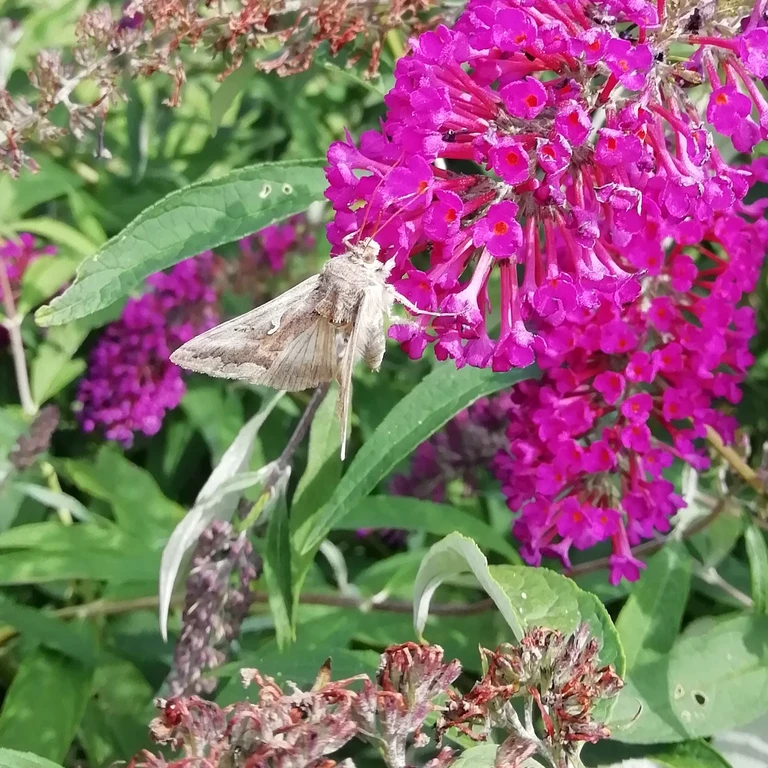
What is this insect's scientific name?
Autographa gamma
